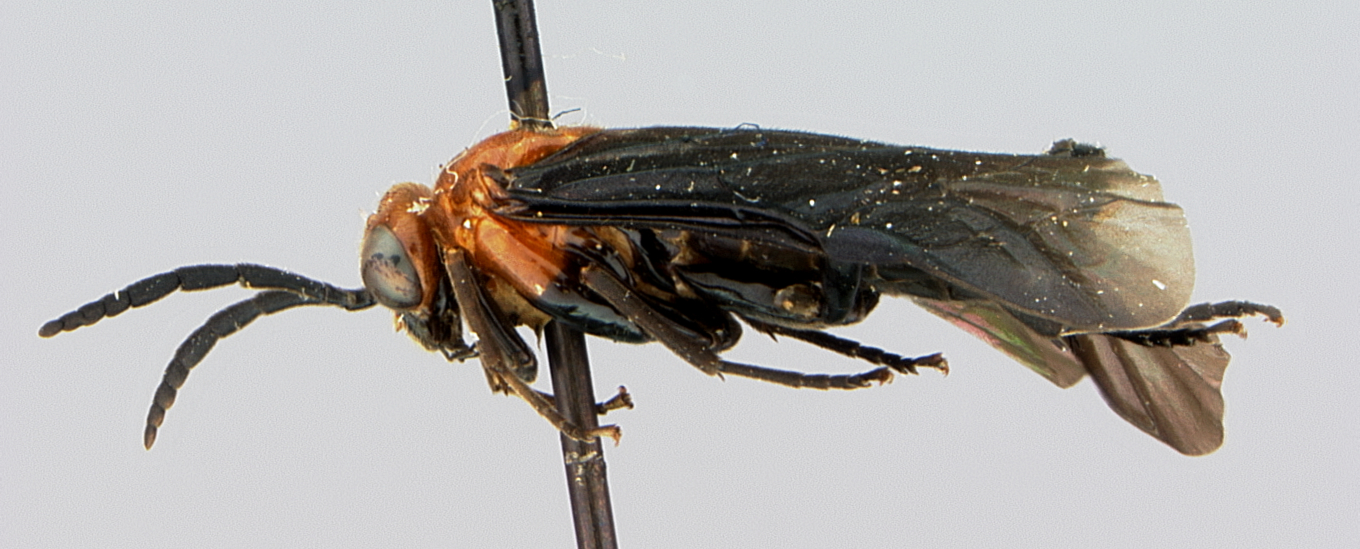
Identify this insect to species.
Waldheimia bedeae
